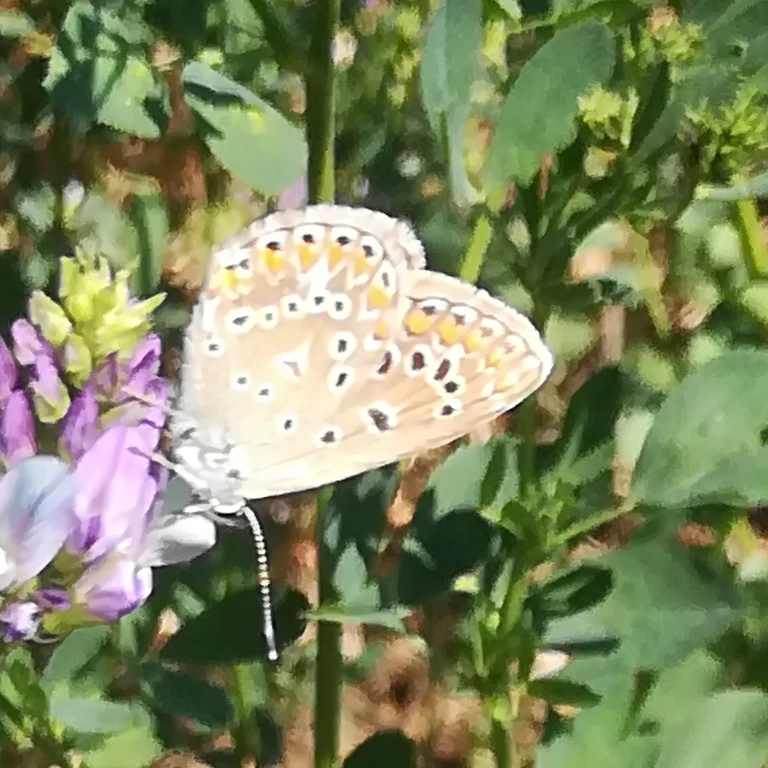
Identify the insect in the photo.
Polyommatus icarus
